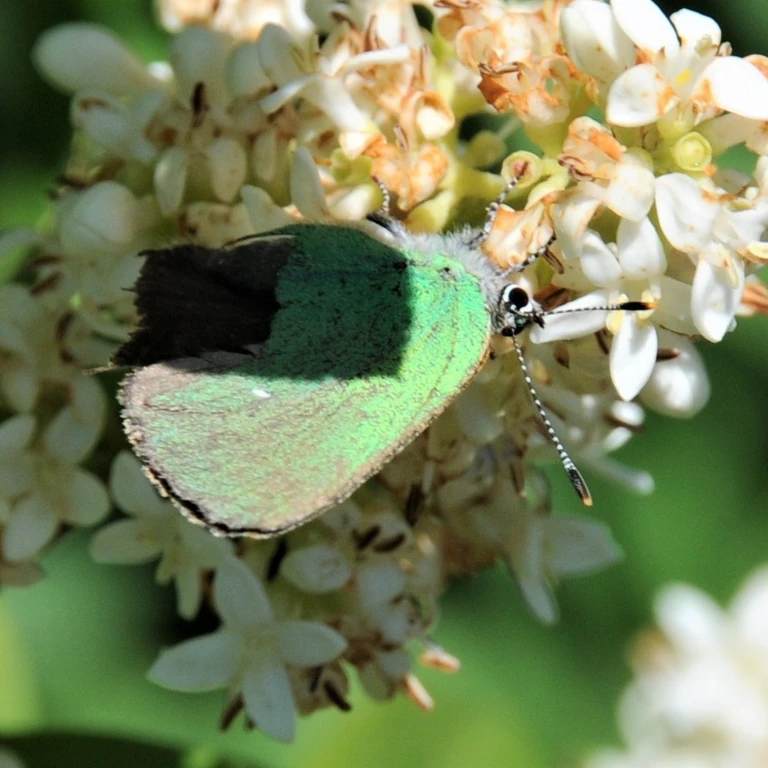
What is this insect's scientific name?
Callophrys rubi
